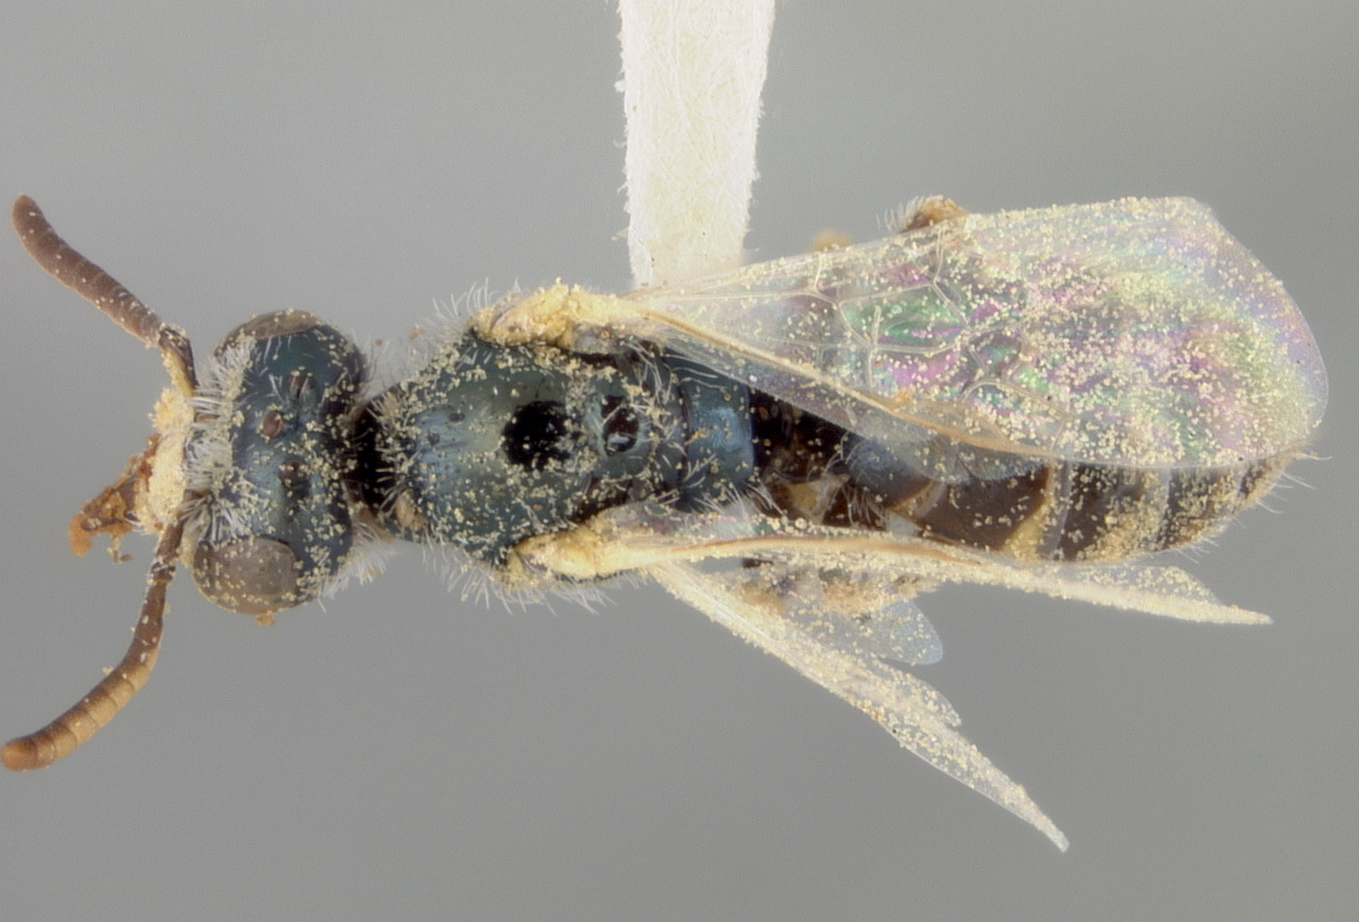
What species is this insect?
Perdita eucnides
